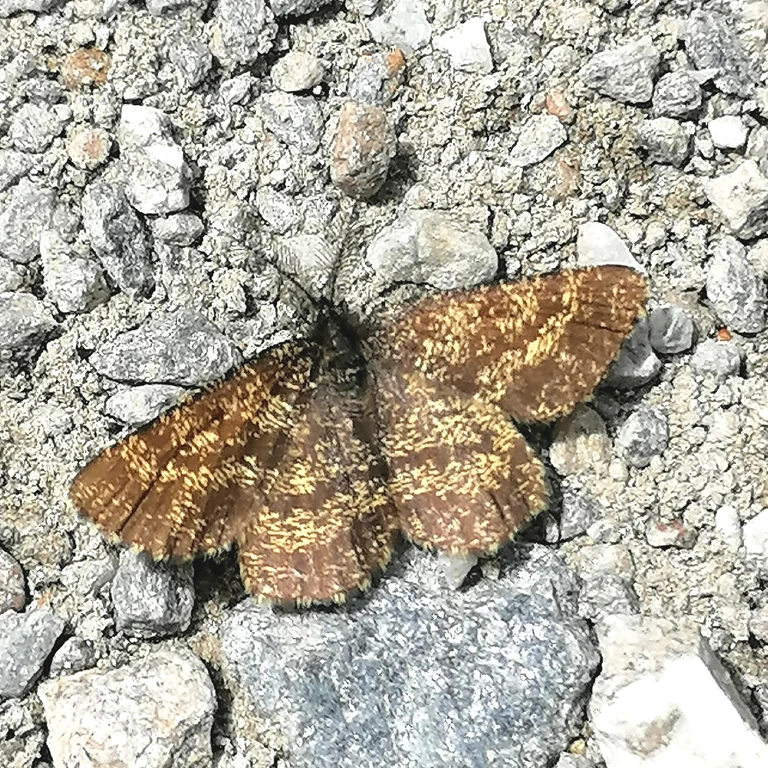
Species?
Ematurga atomaria
